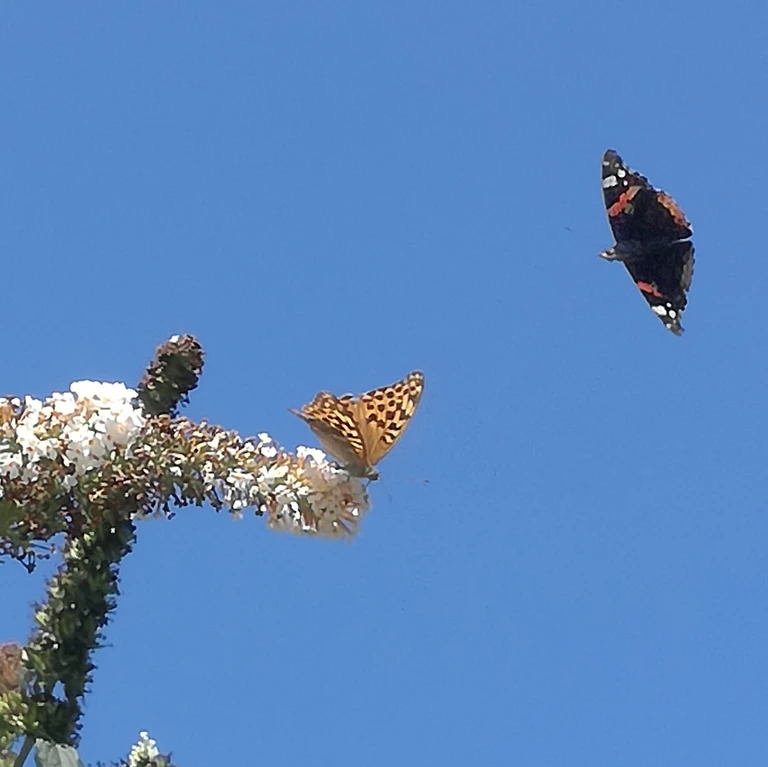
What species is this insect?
Vanessa atalanta
